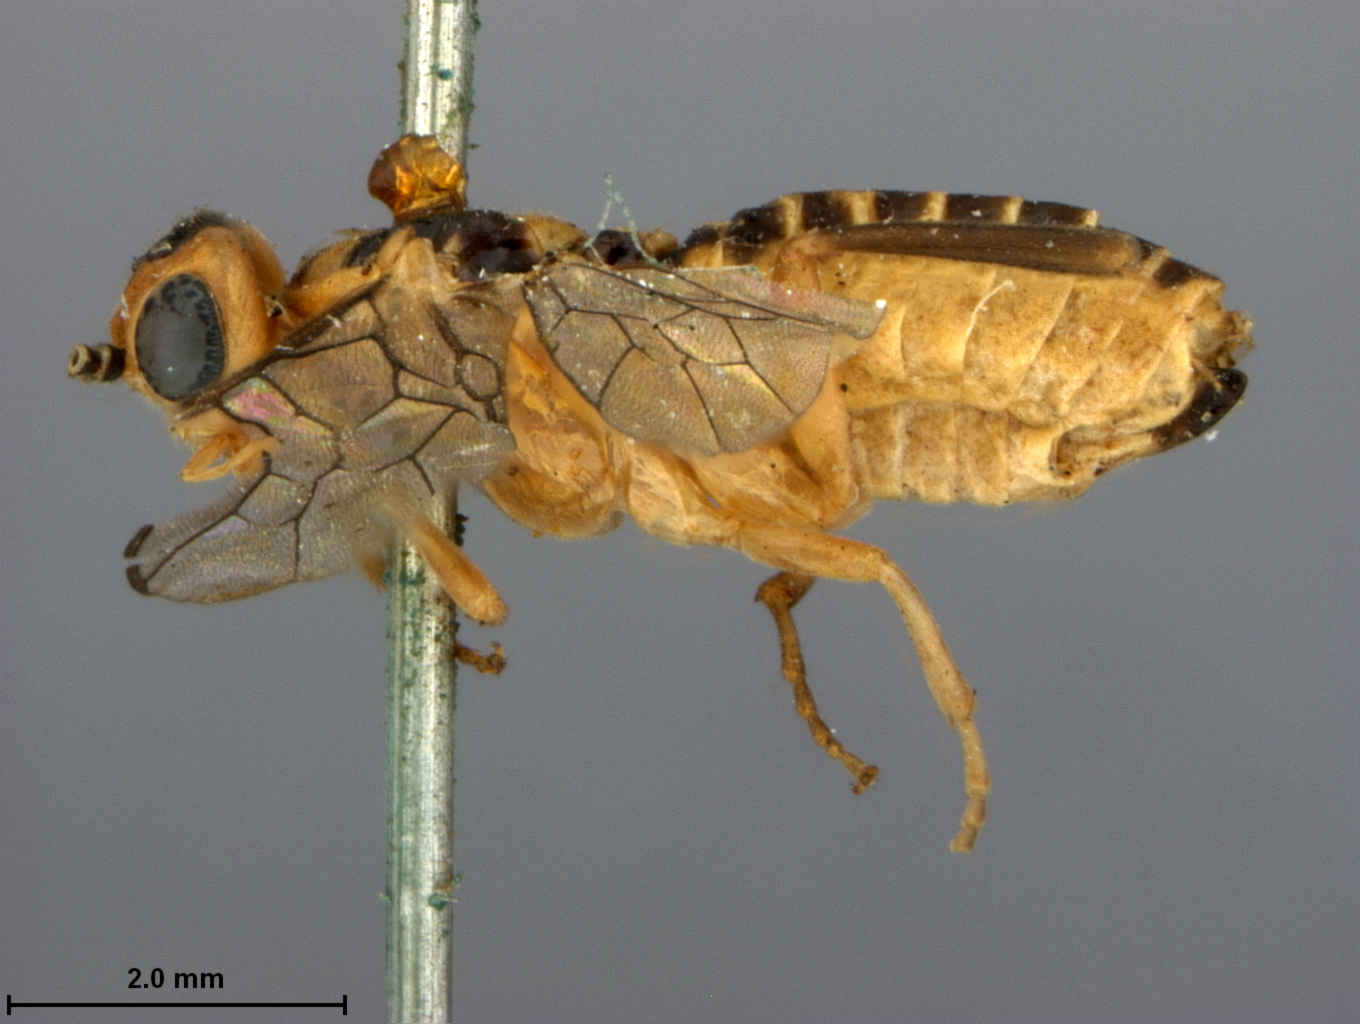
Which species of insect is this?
Nematus similaris
